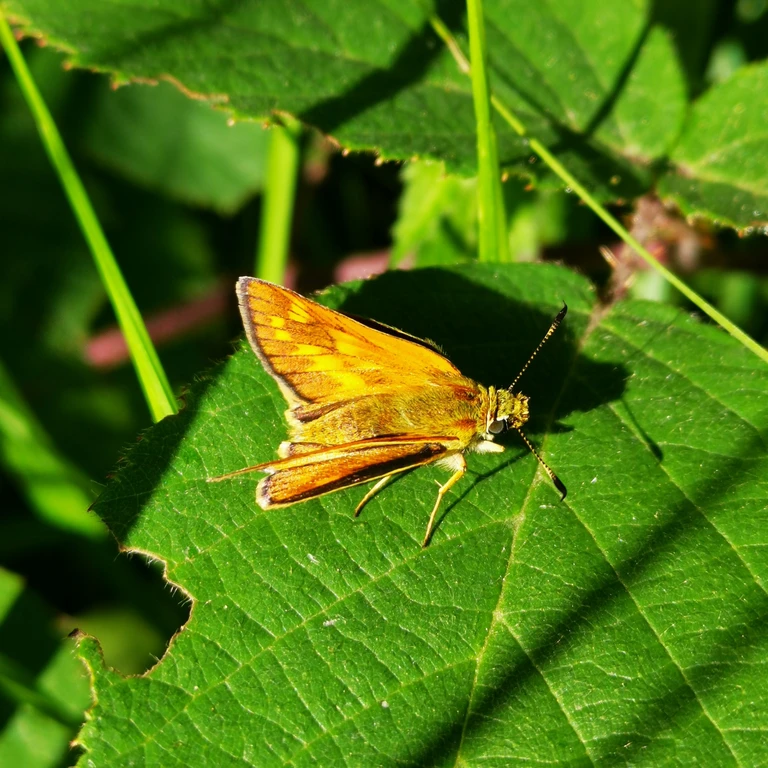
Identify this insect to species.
Ochlodes sylvanus (also Ochlodes venata)
